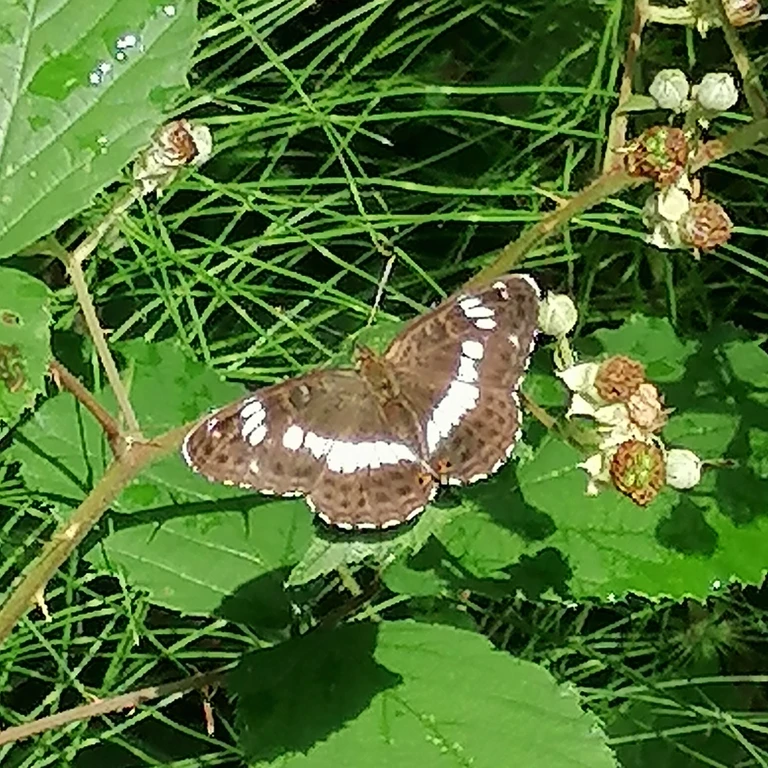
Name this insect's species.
Limenitis camilla (also Ladoga camilla)
